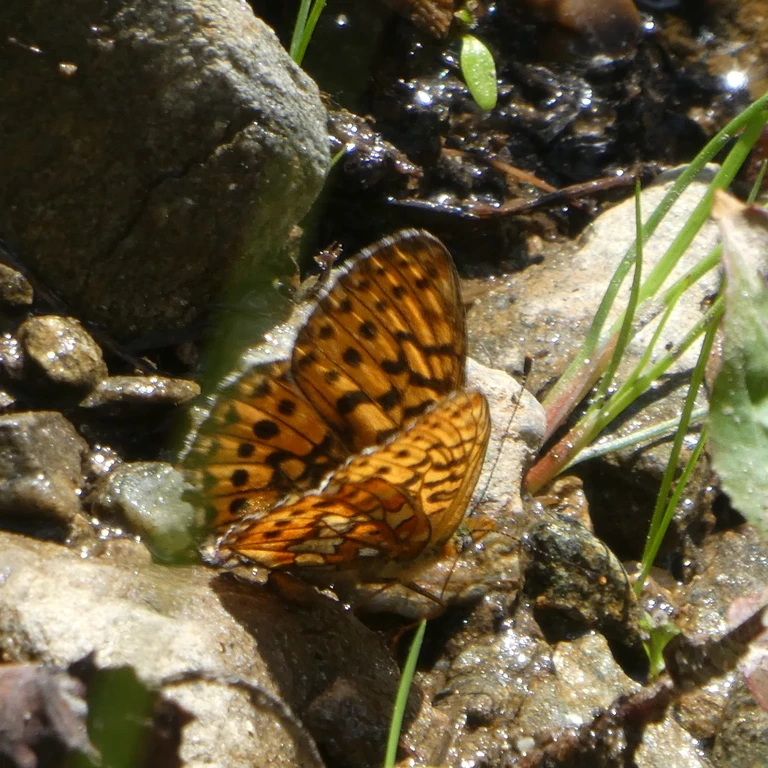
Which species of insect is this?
Boloria euphrosyne (also Clossiana euphrosyne)
